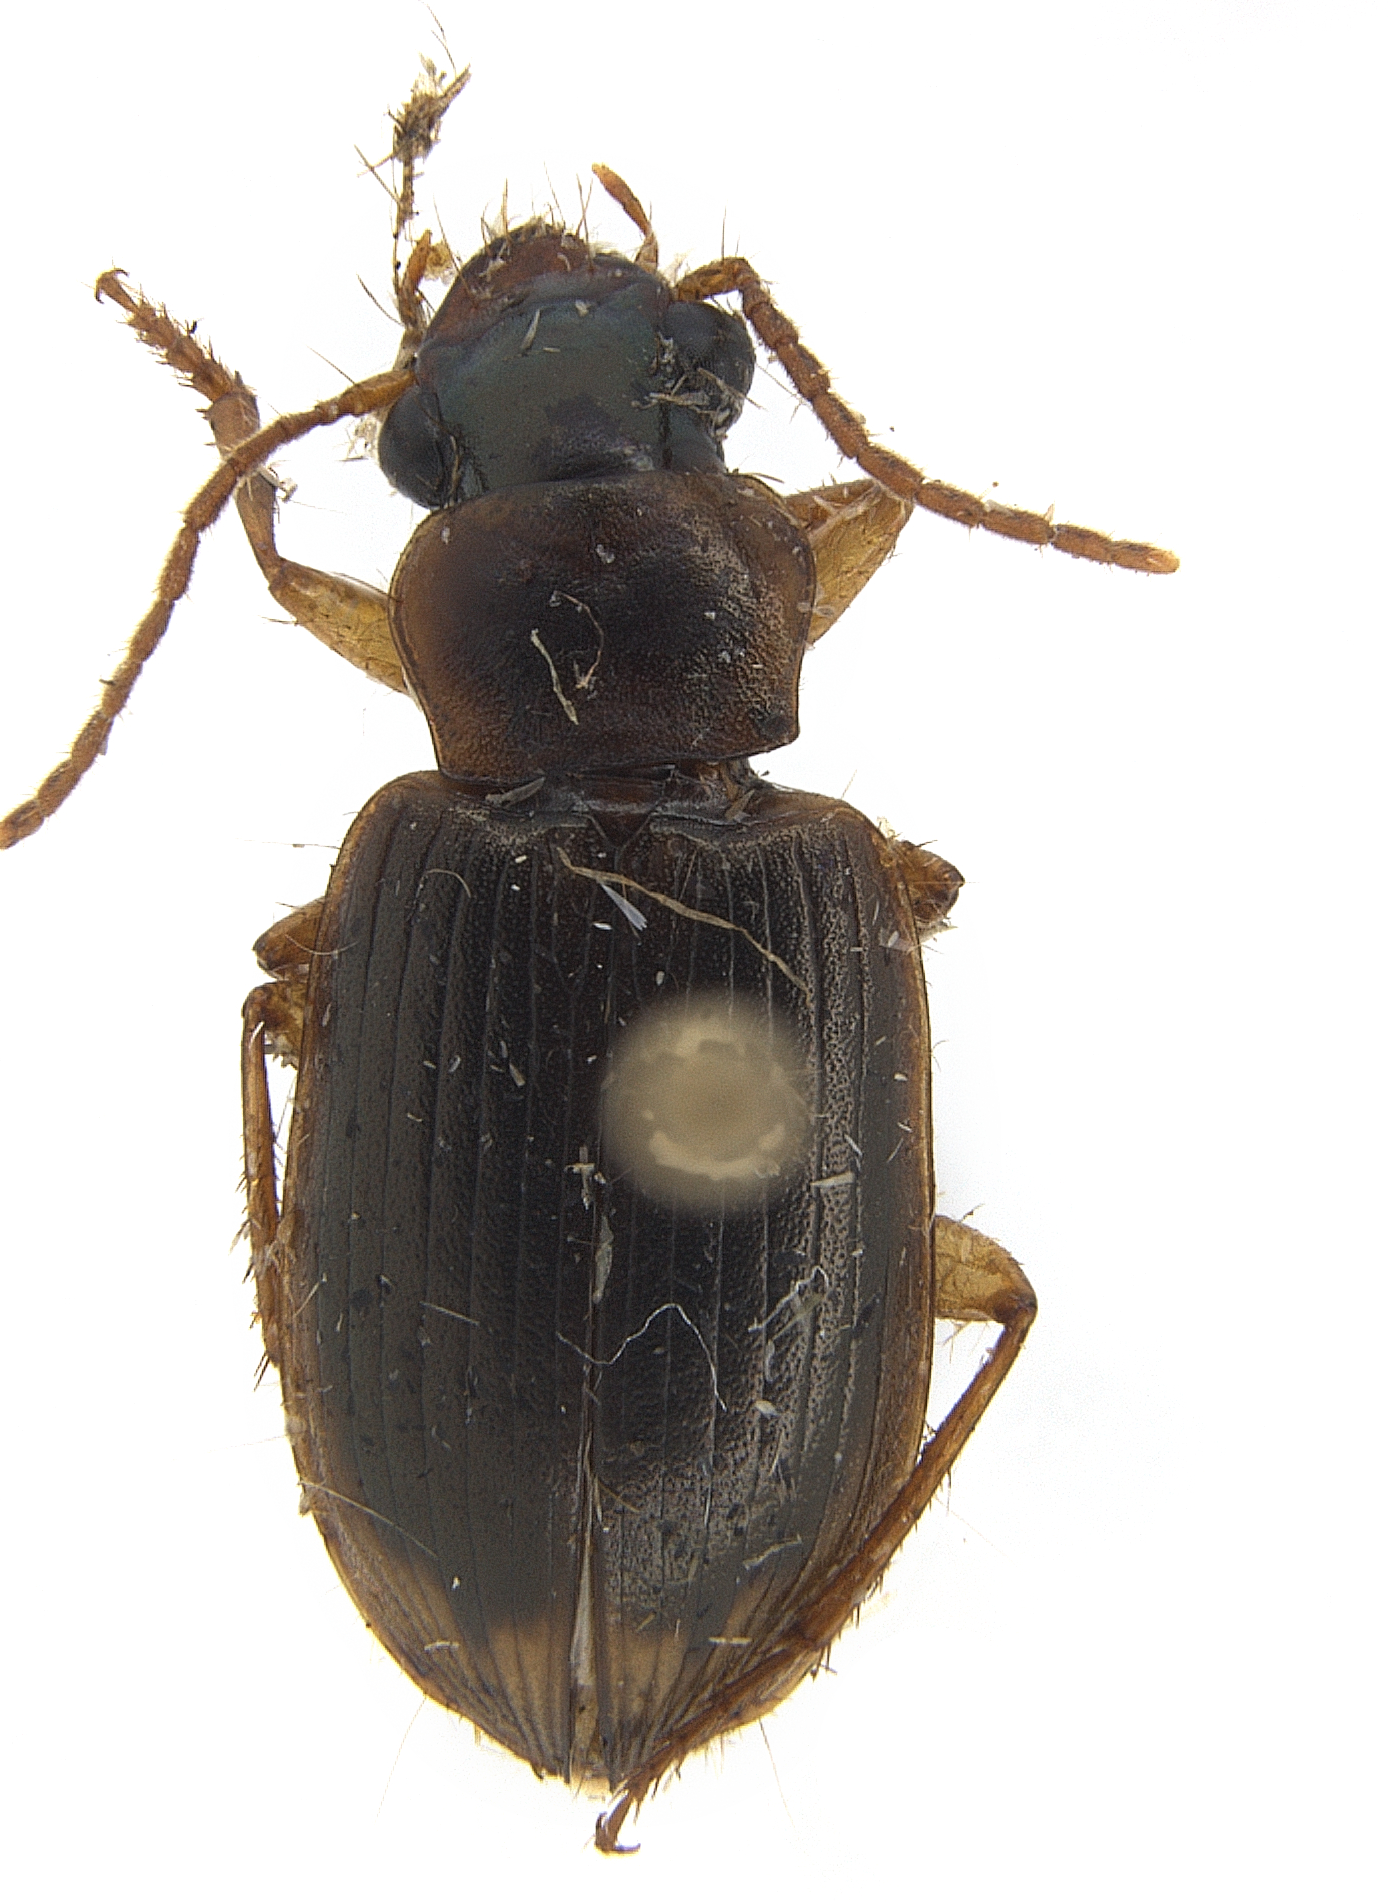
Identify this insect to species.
Lamprophonus margenalis (also Trichotichnus marginalis)
